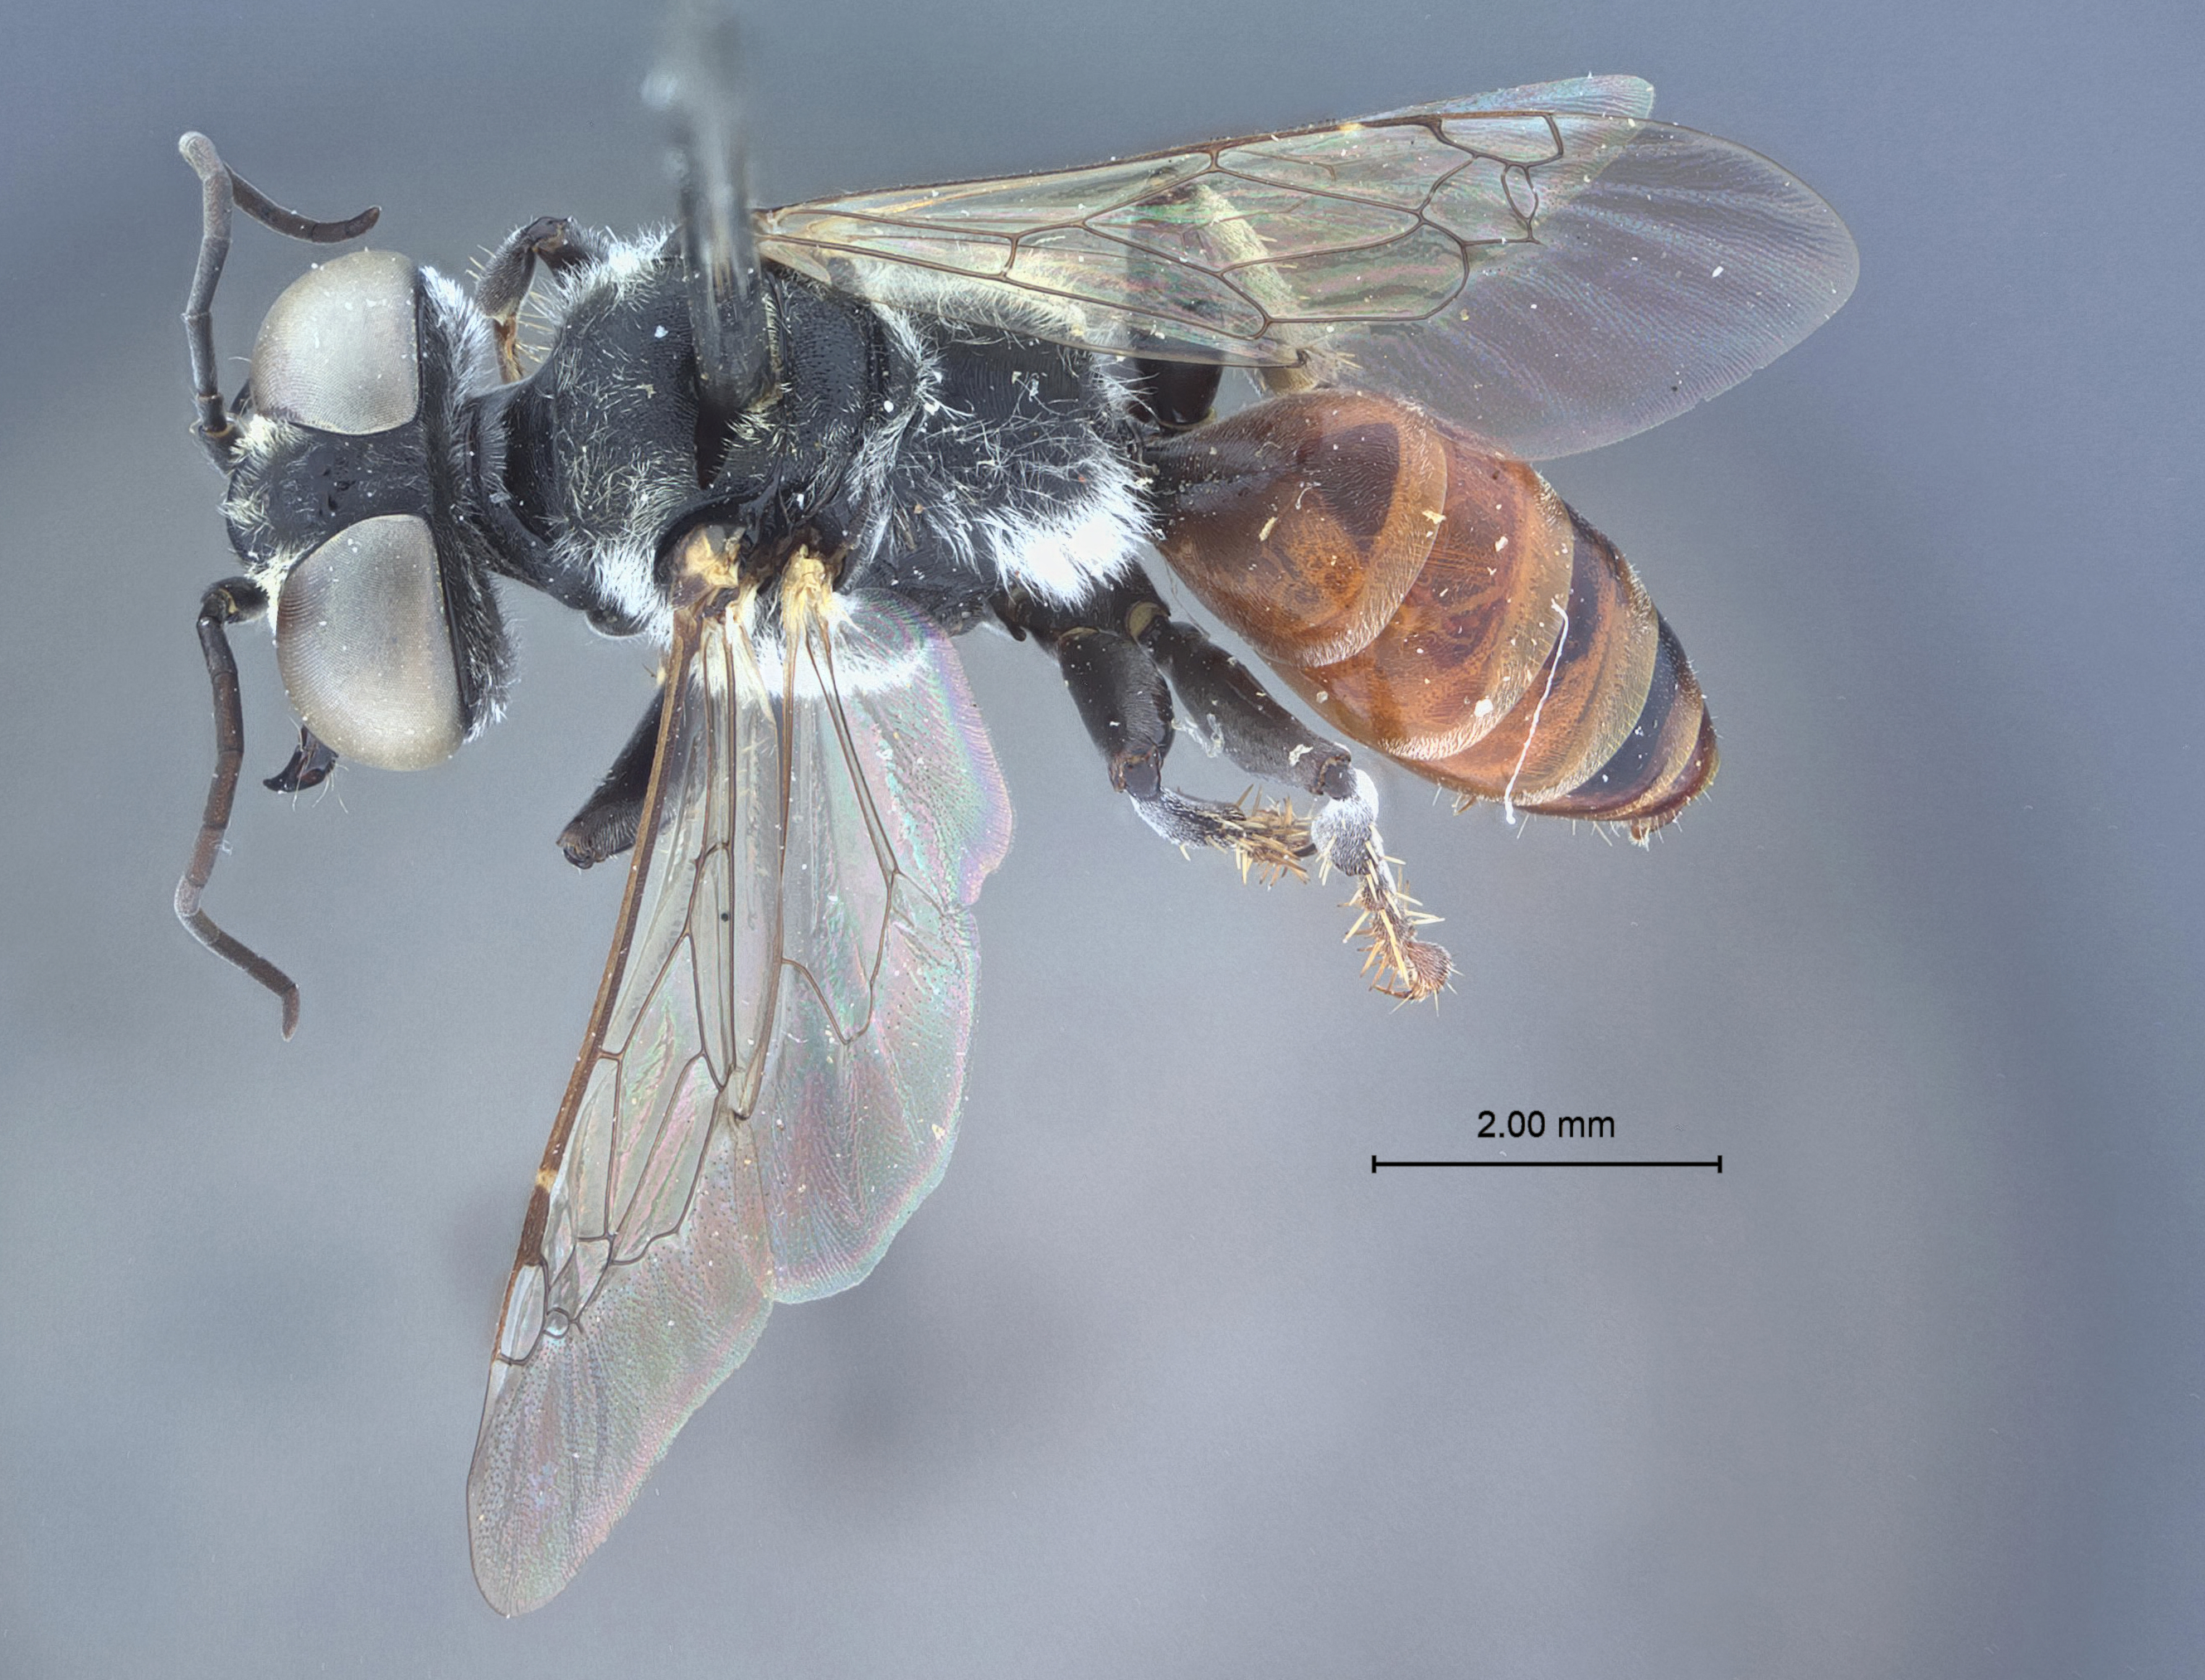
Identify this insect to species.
Kohliella anula
